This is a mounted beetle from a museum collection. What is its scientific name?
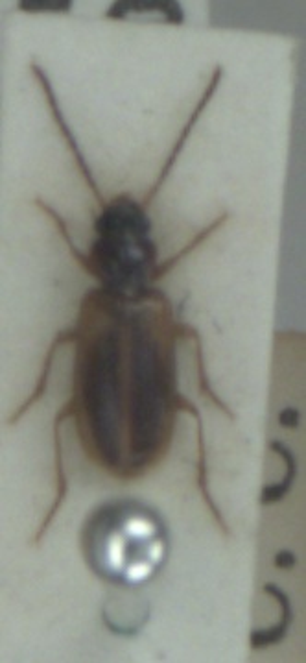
Anthracus consputus
